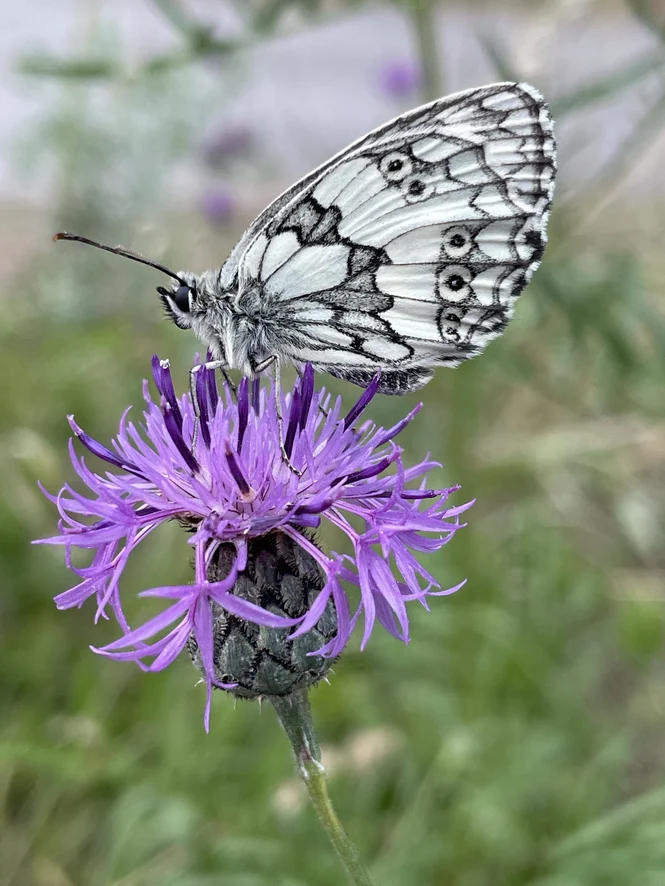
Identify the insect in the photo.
Melanargia galathea
